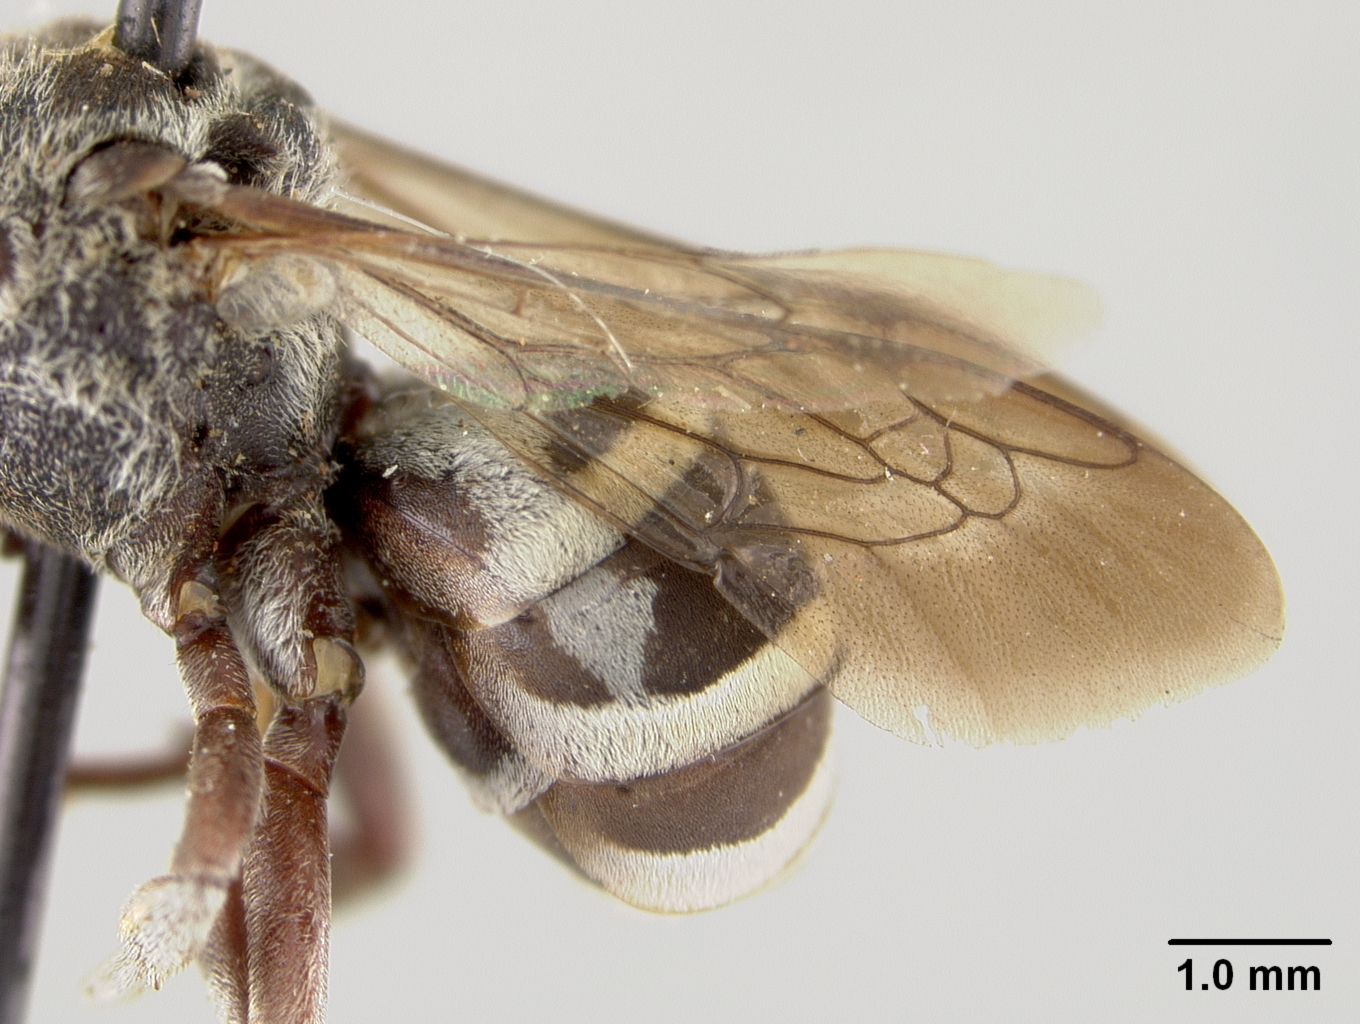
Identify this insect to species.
Triepeolus nigrihirtus
